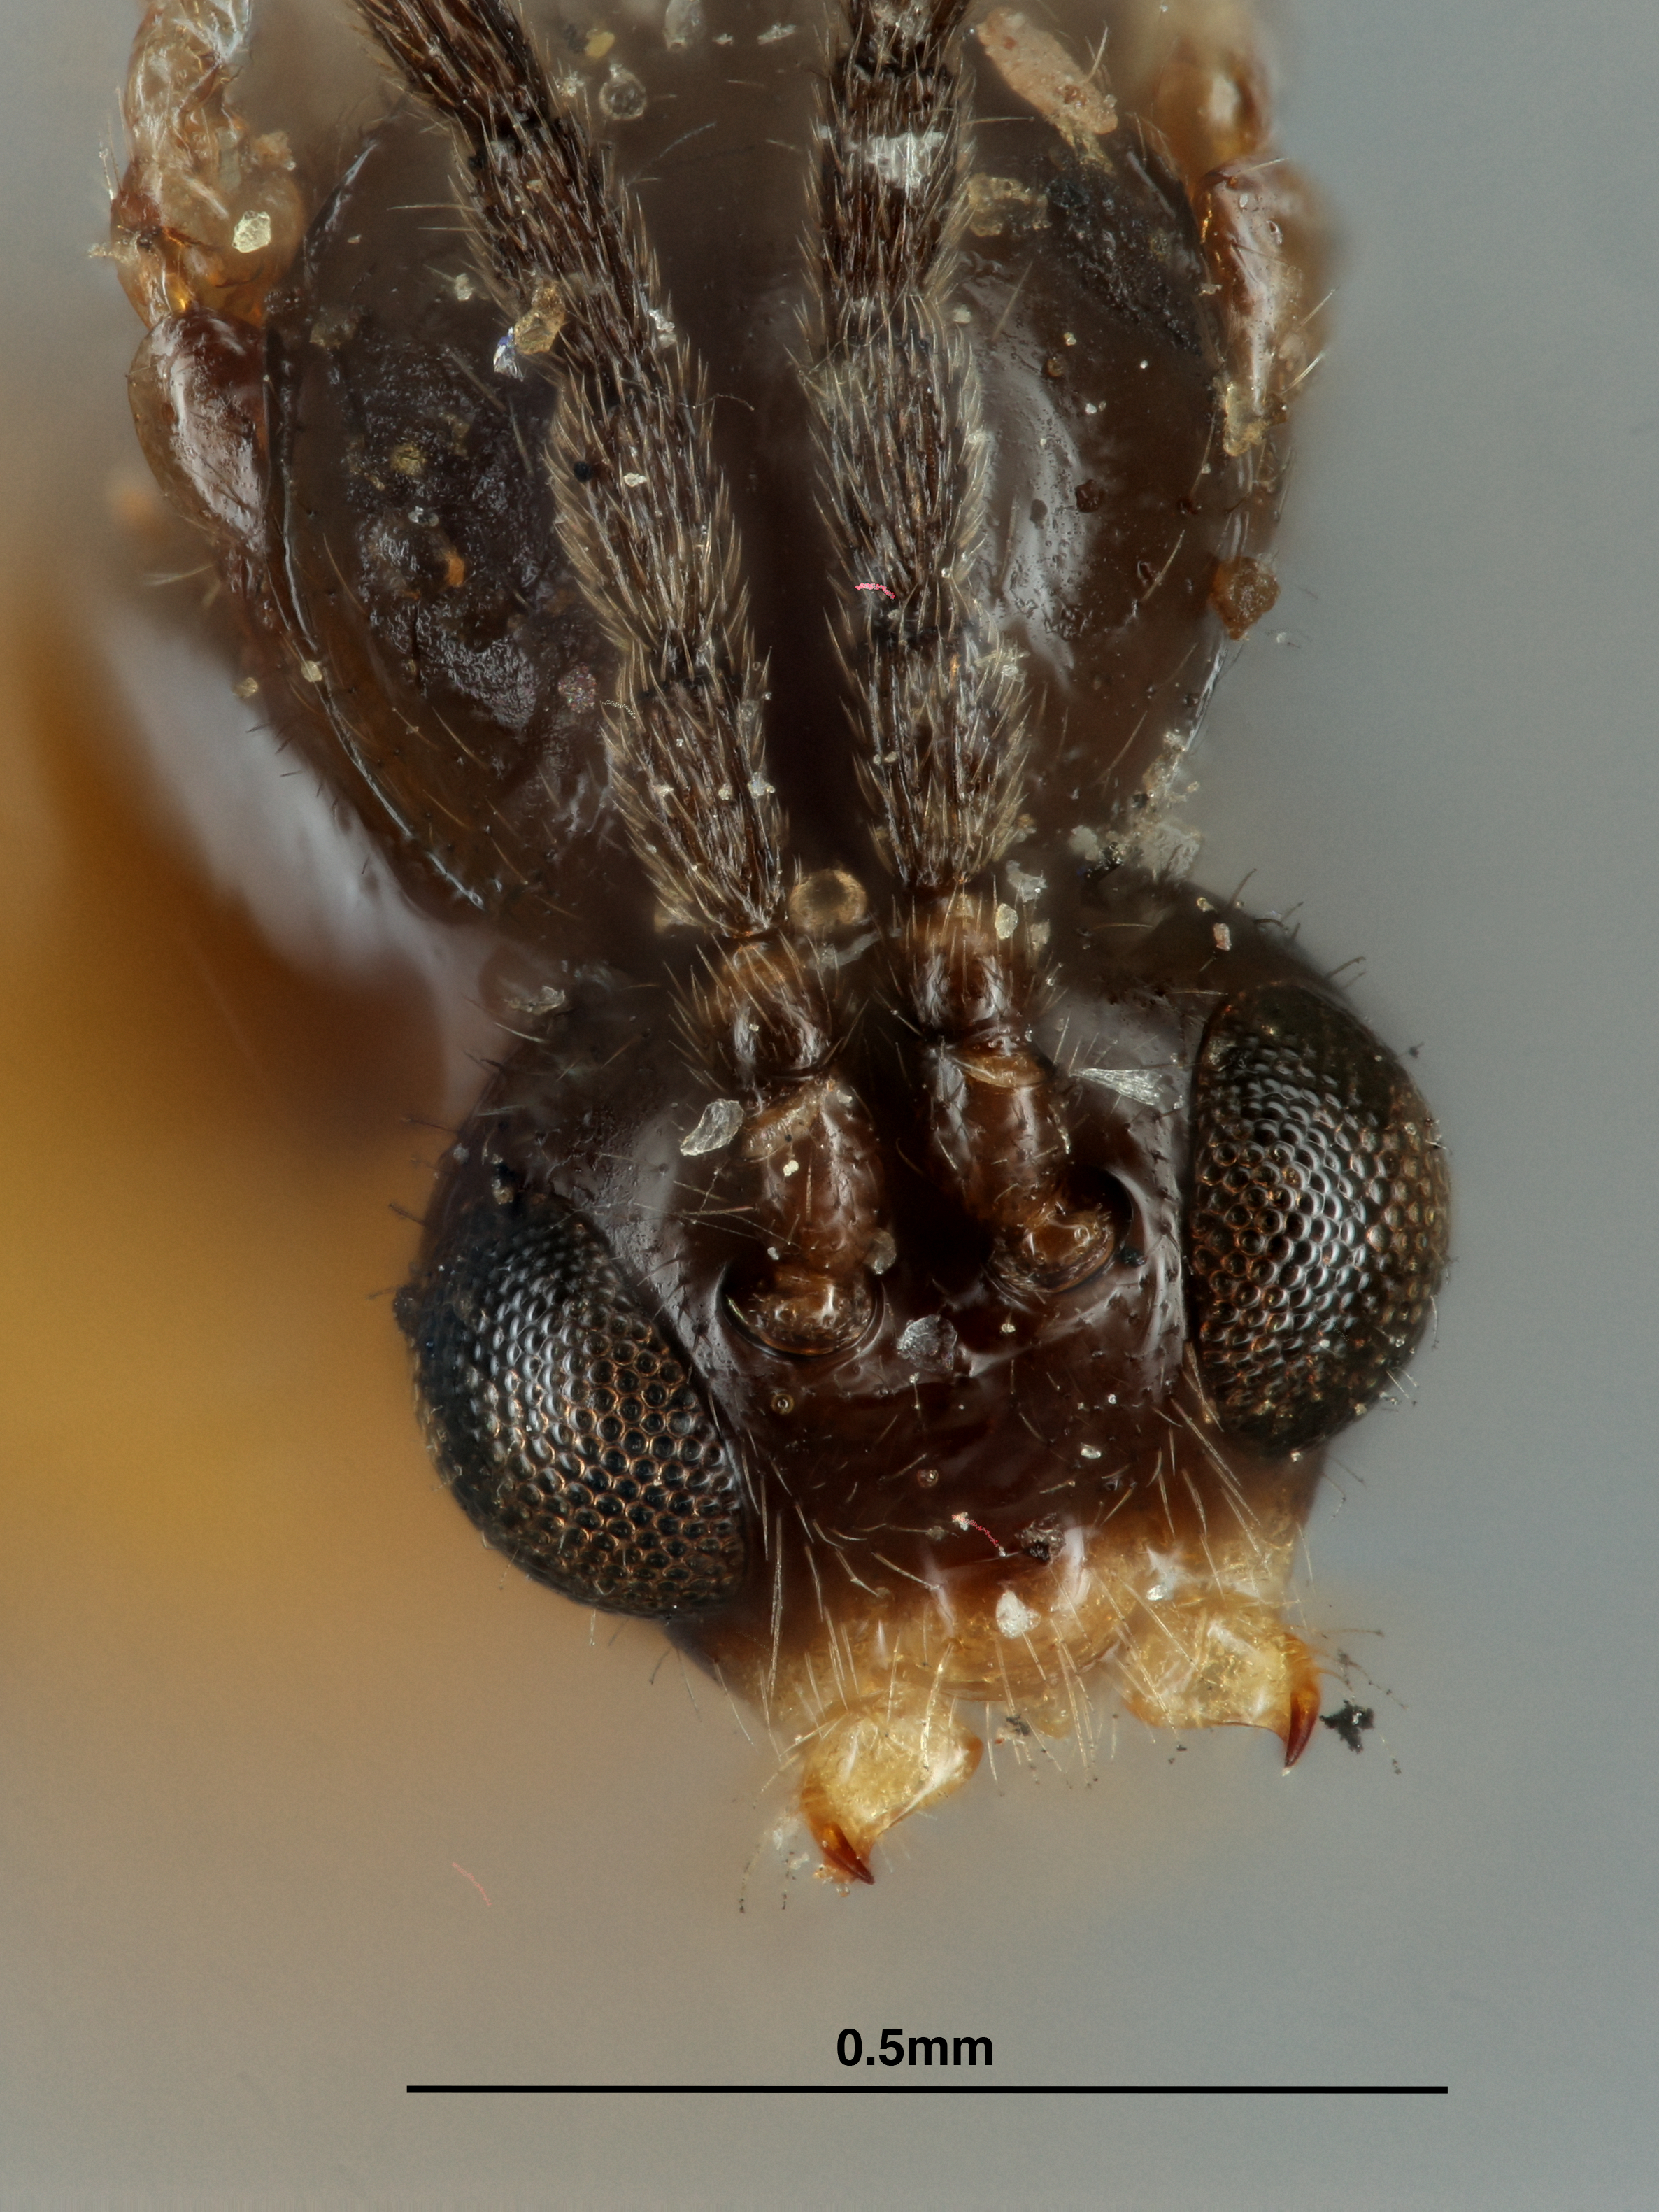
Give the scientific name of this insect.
Aphidius montanus
